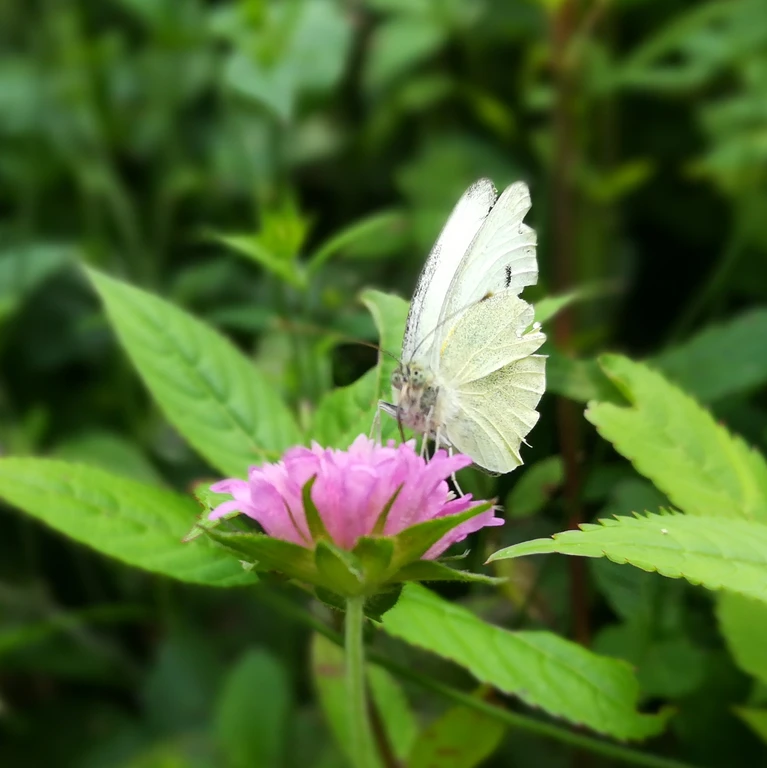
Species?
Pieris rapae
